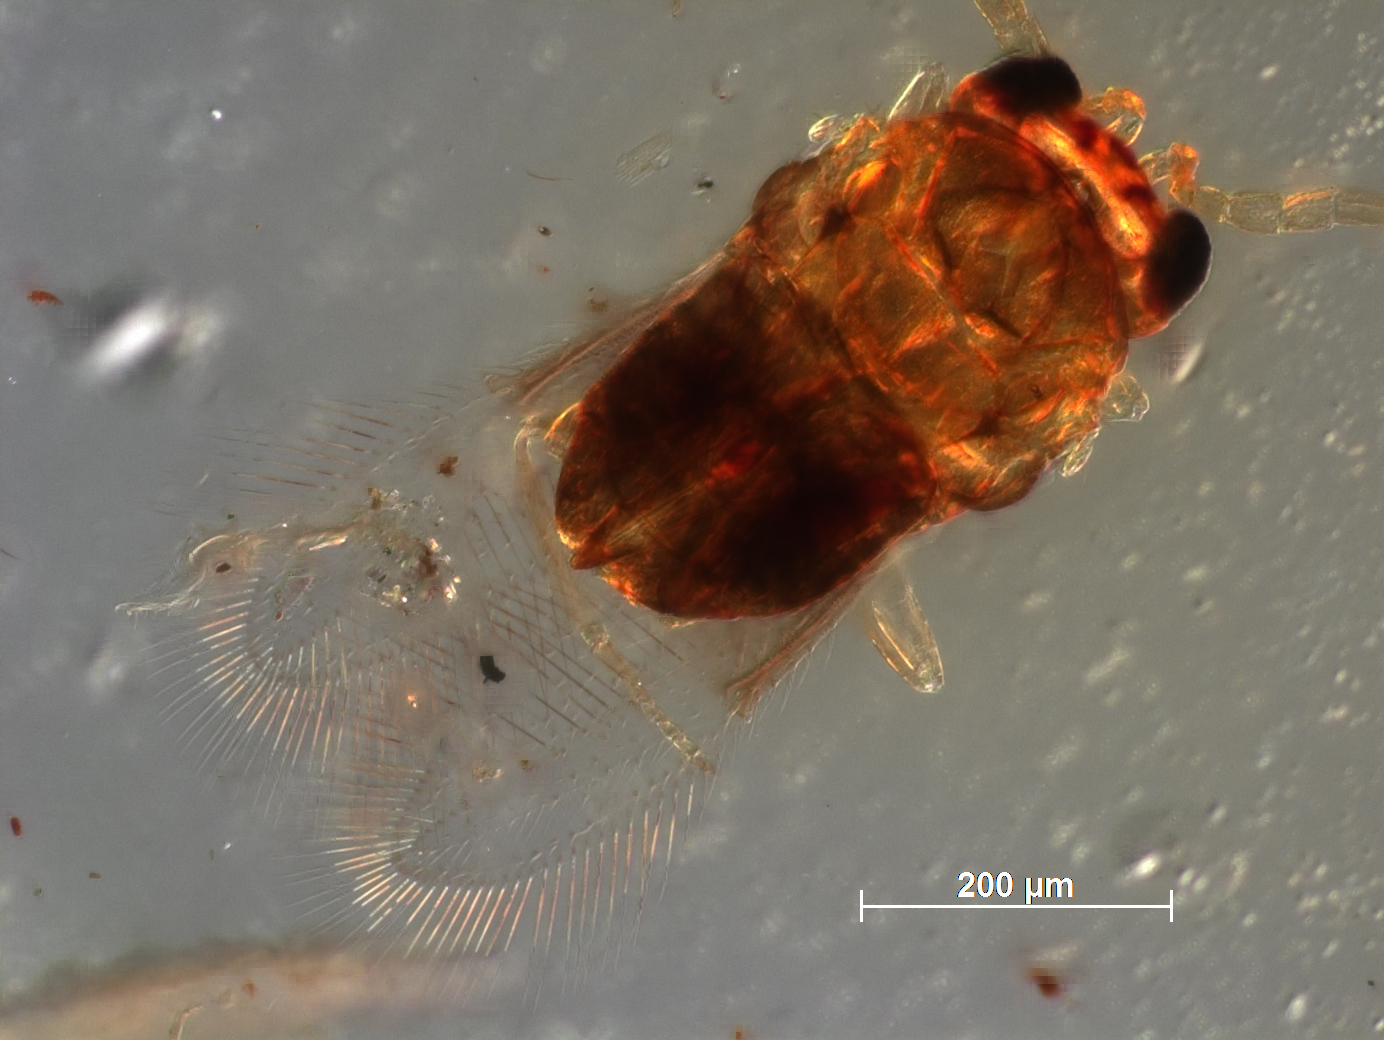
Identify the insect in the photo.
Coccophagus citrinus
